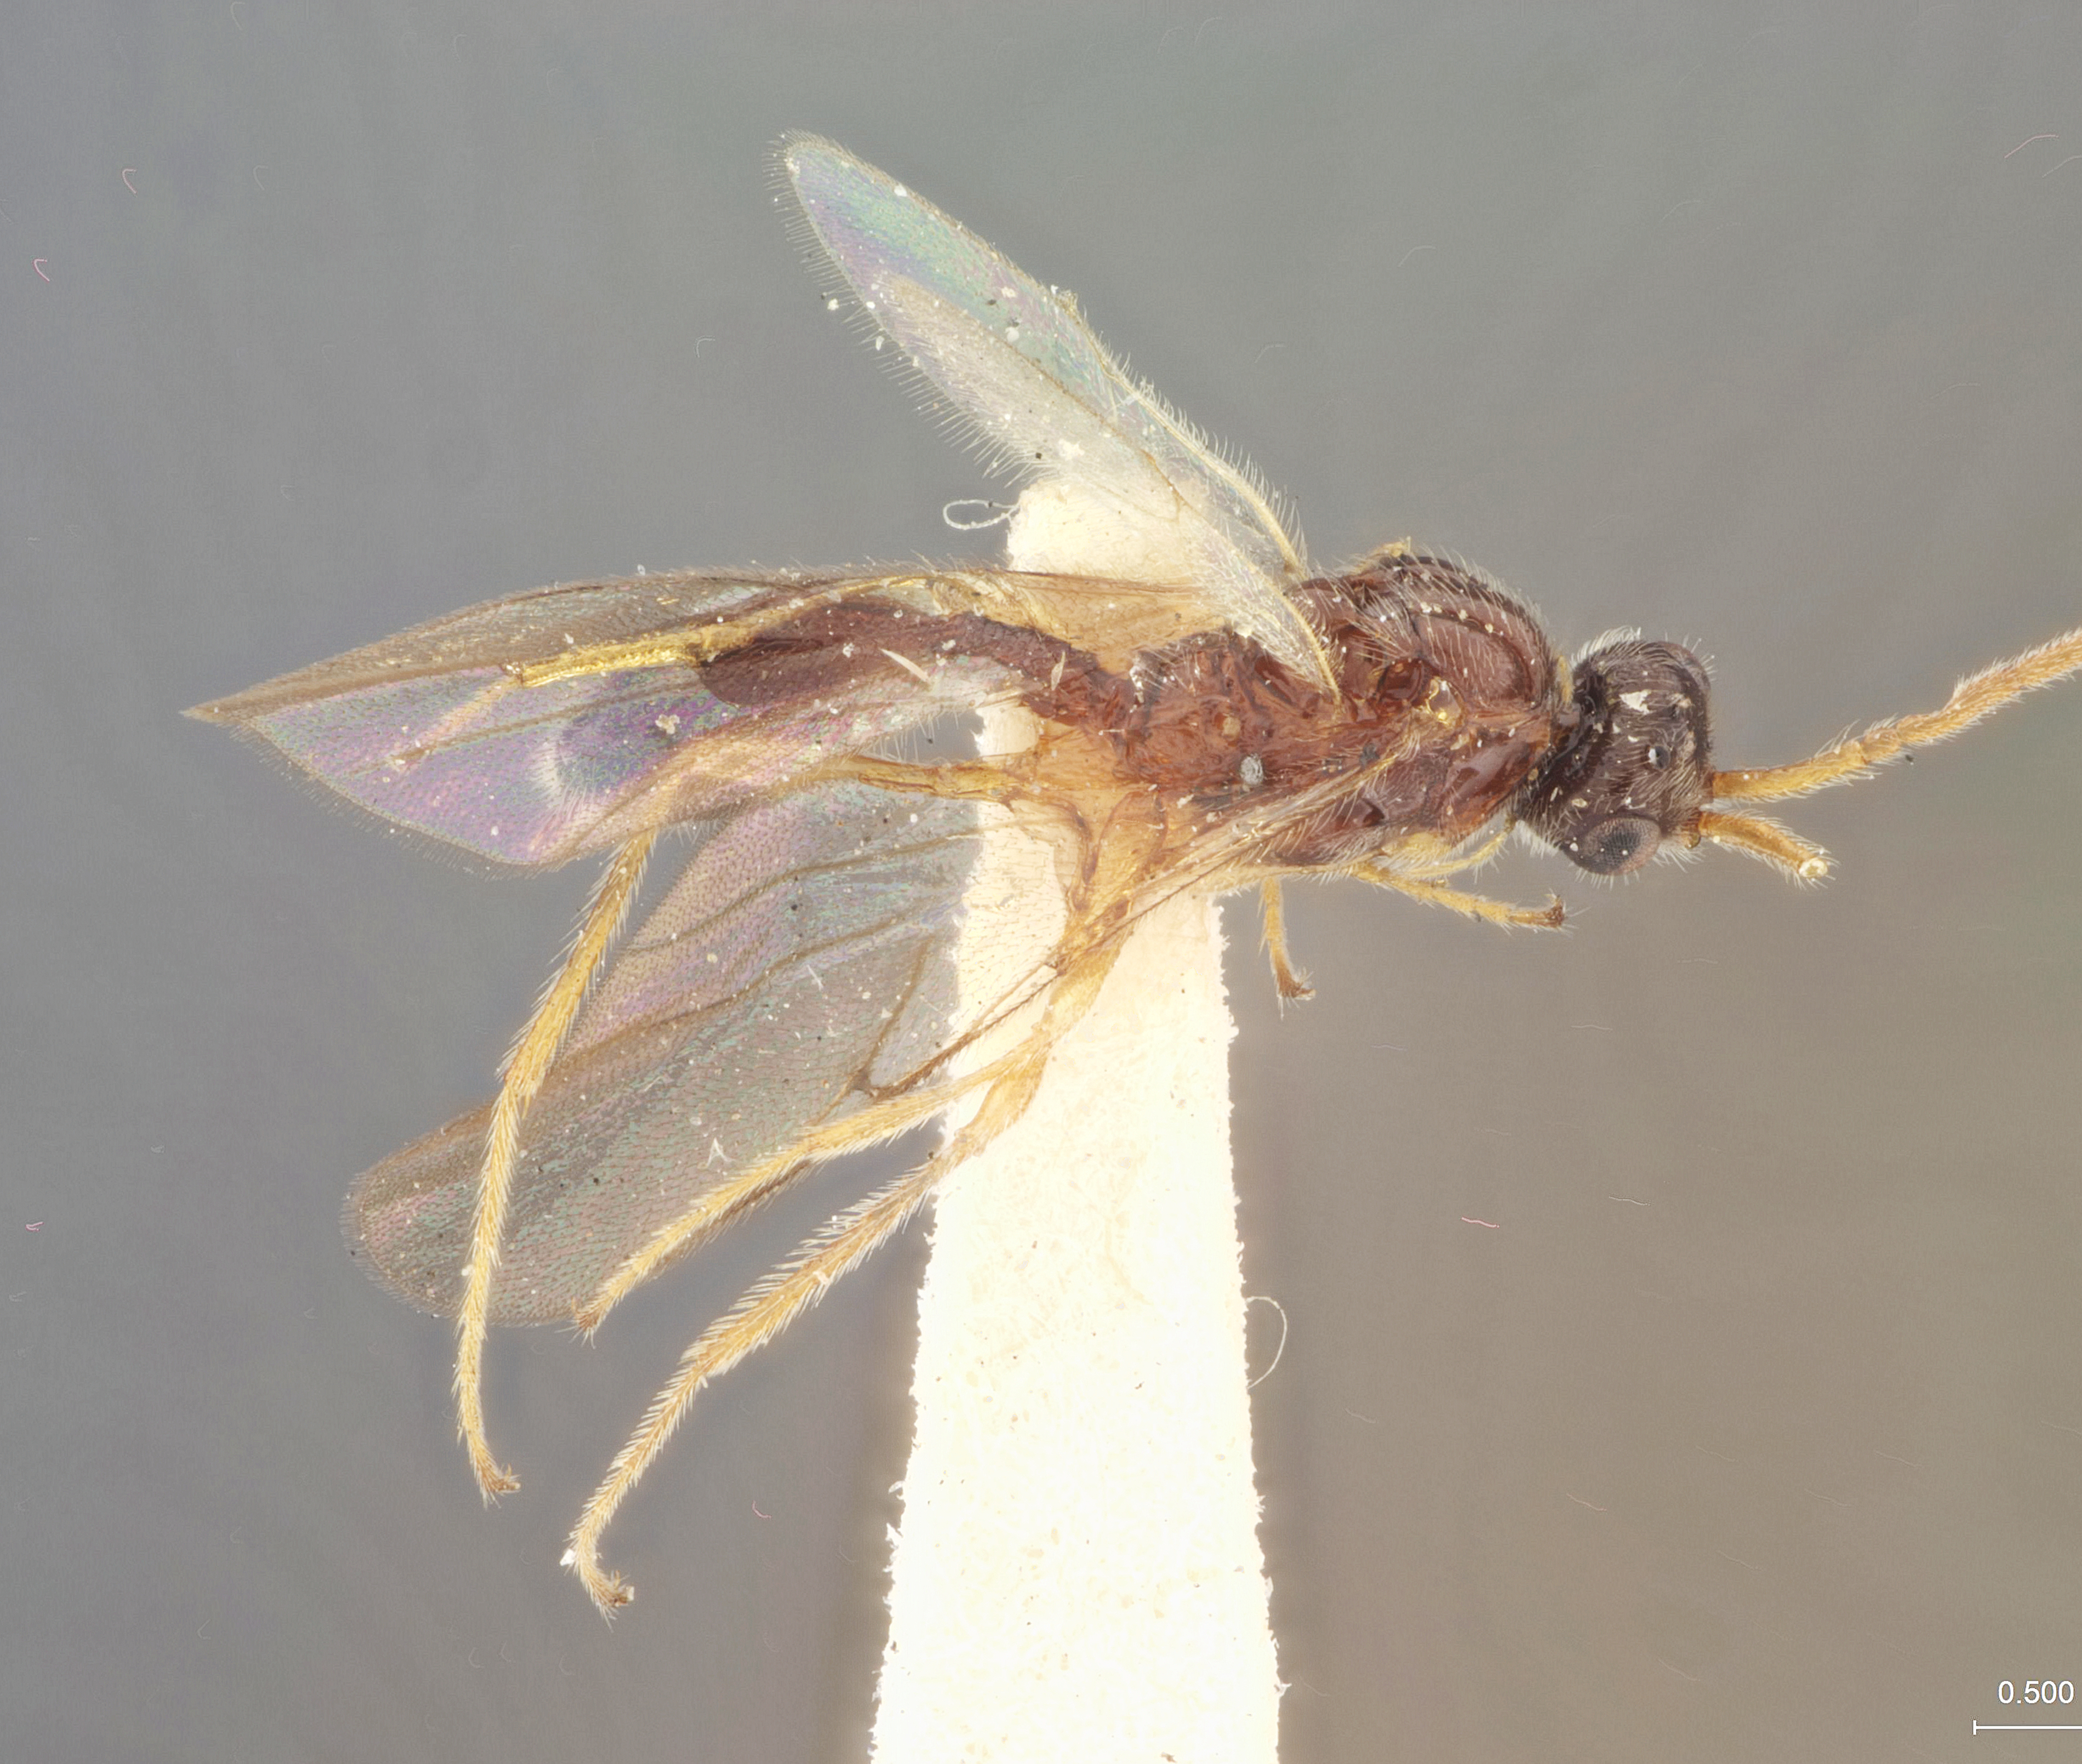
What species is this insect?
Zelotypa ruficornis
